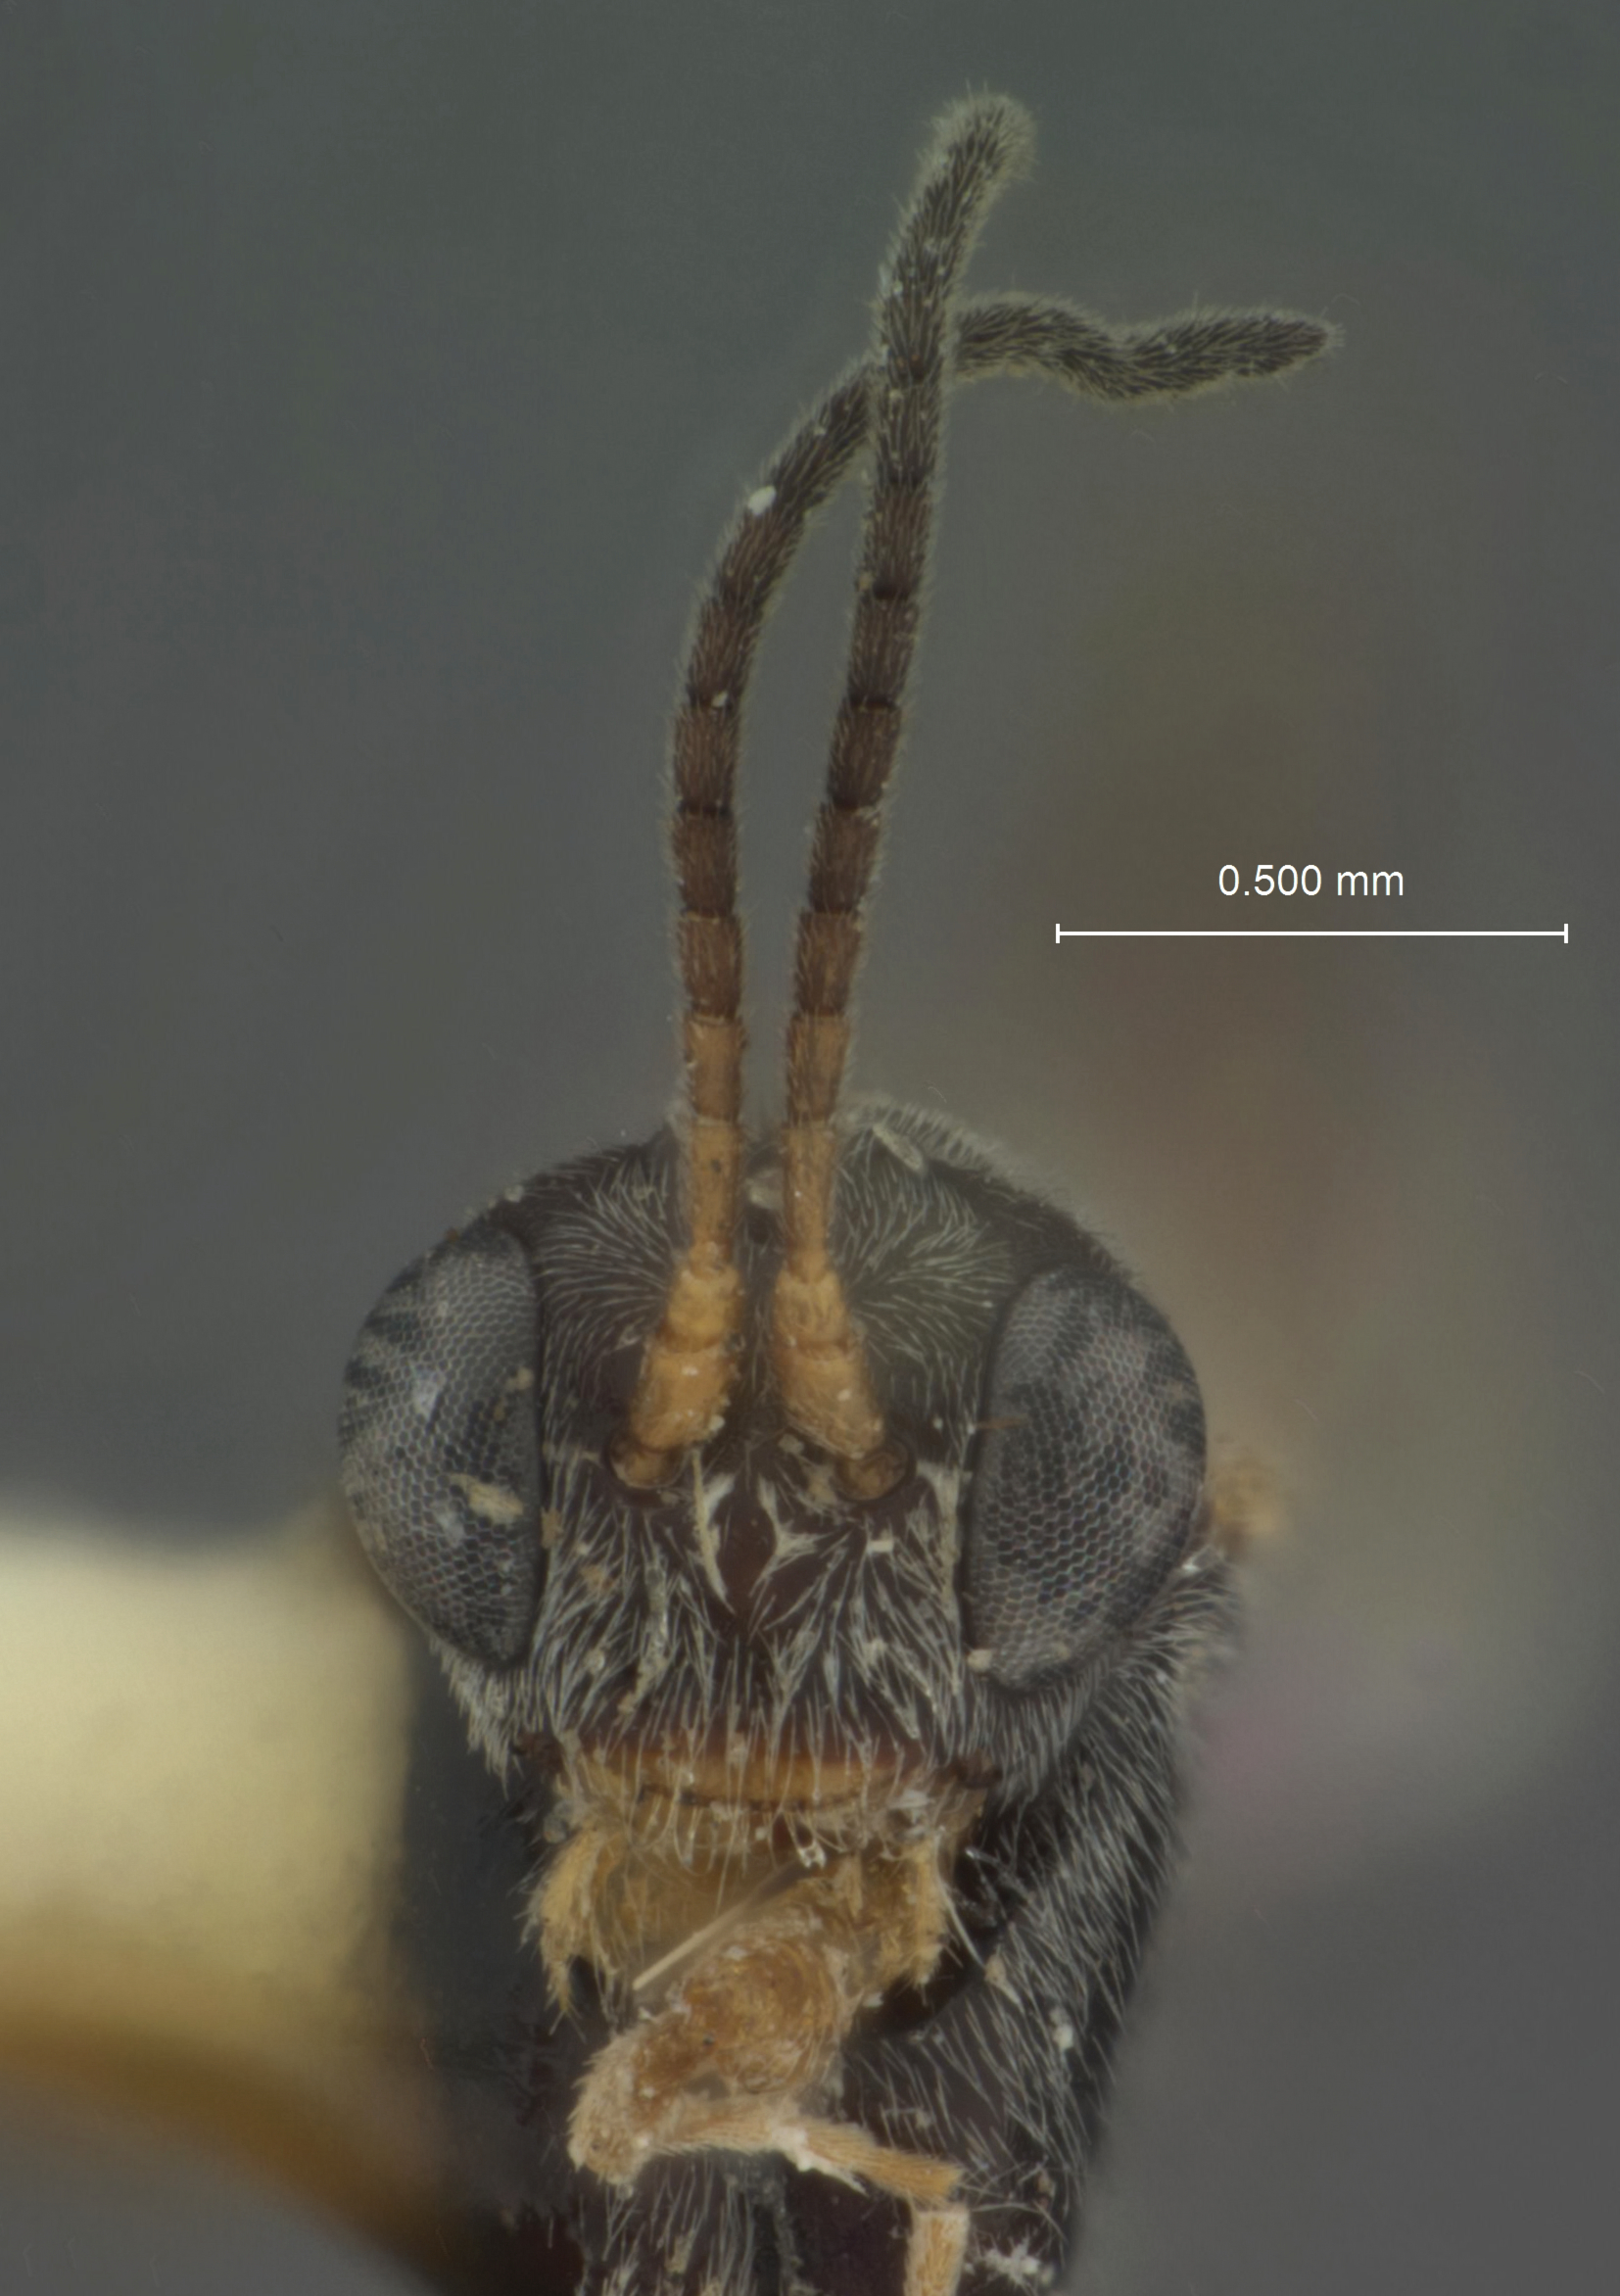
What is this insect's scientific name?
Thersilochus montanas
